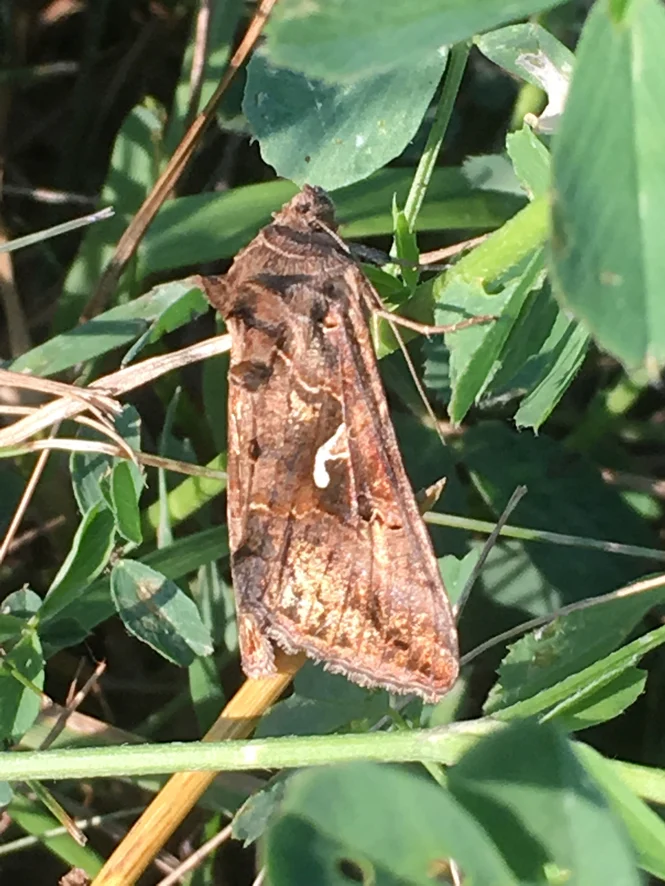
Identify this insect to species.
Autographa gamma
